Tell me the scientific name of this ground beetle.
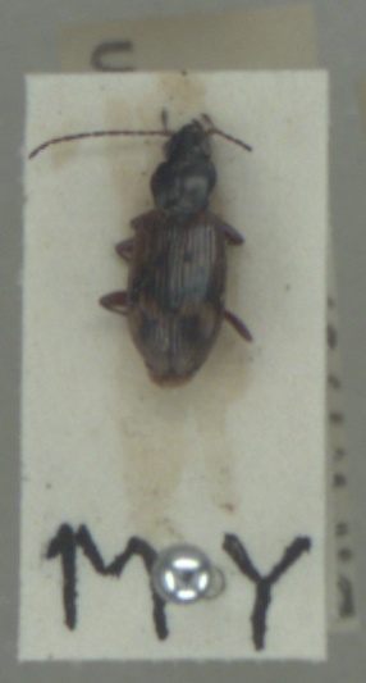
Bembidion dentellum
